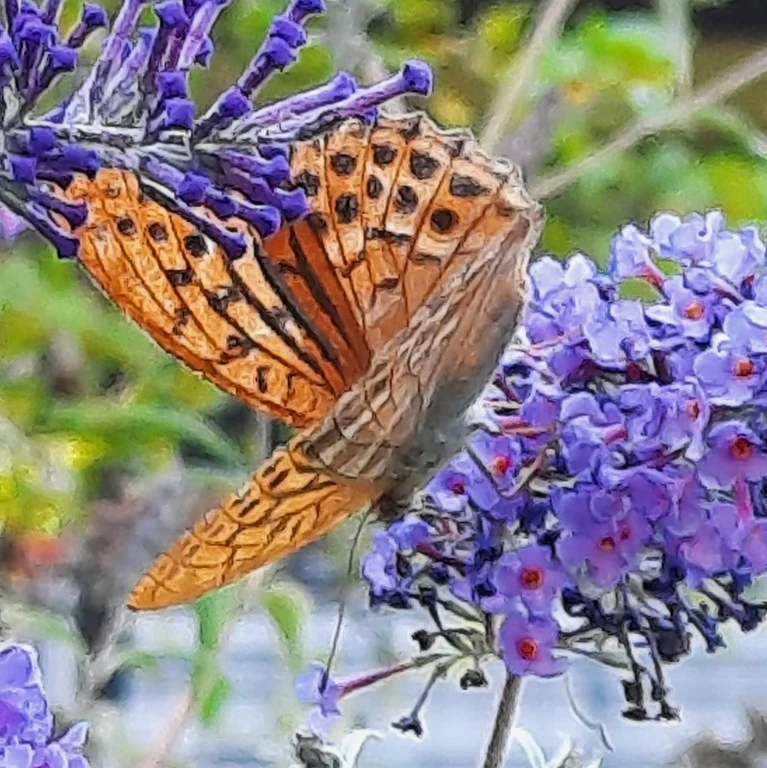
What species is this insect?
Argynnis paphia
